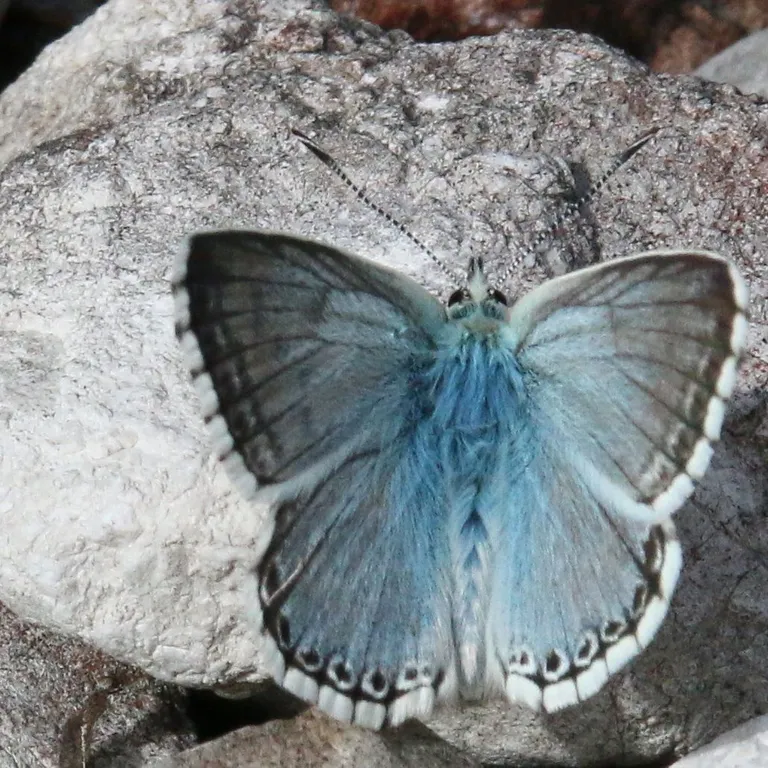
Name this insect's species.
Lysandra coridon
